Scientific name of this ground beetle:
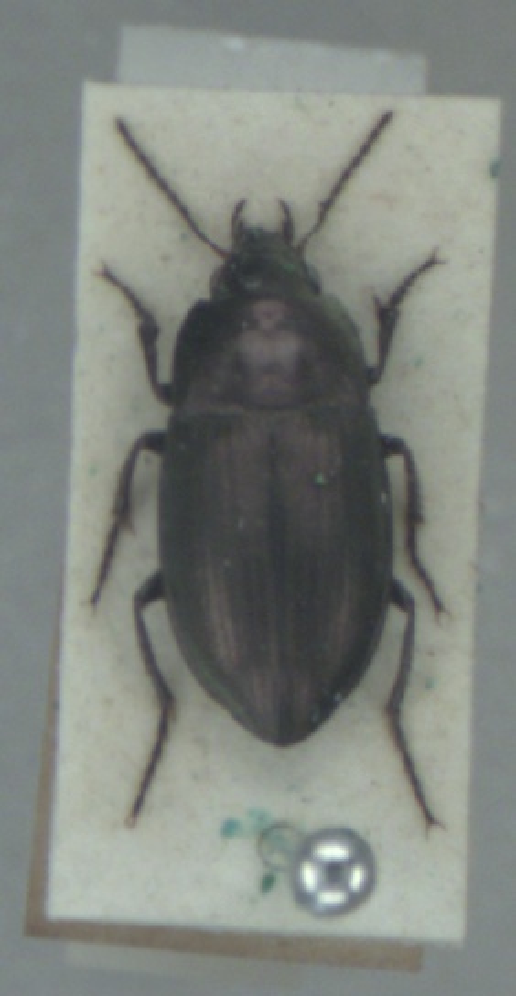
Amara spreta
